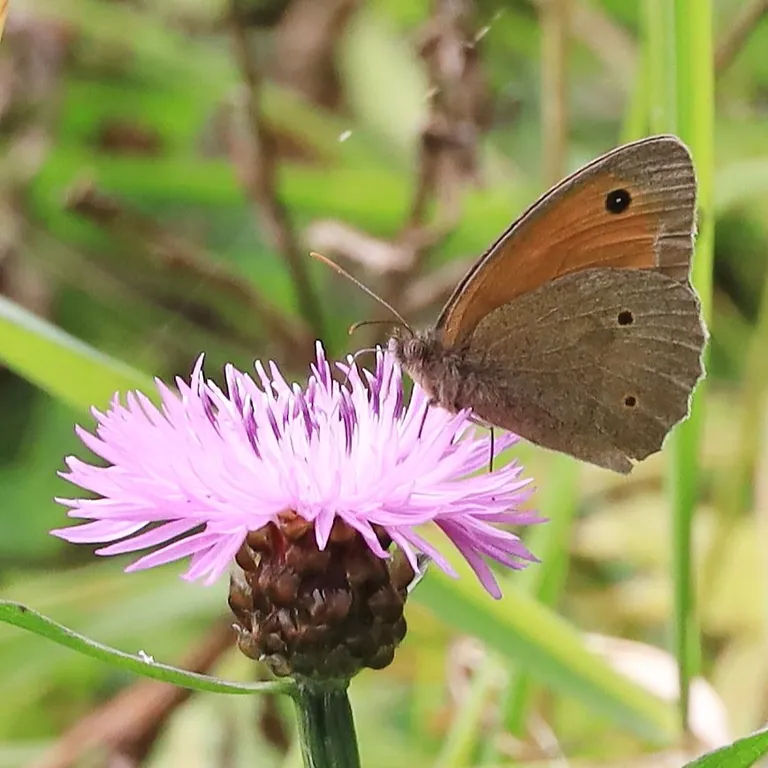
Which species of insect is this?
Maniola jurtina
